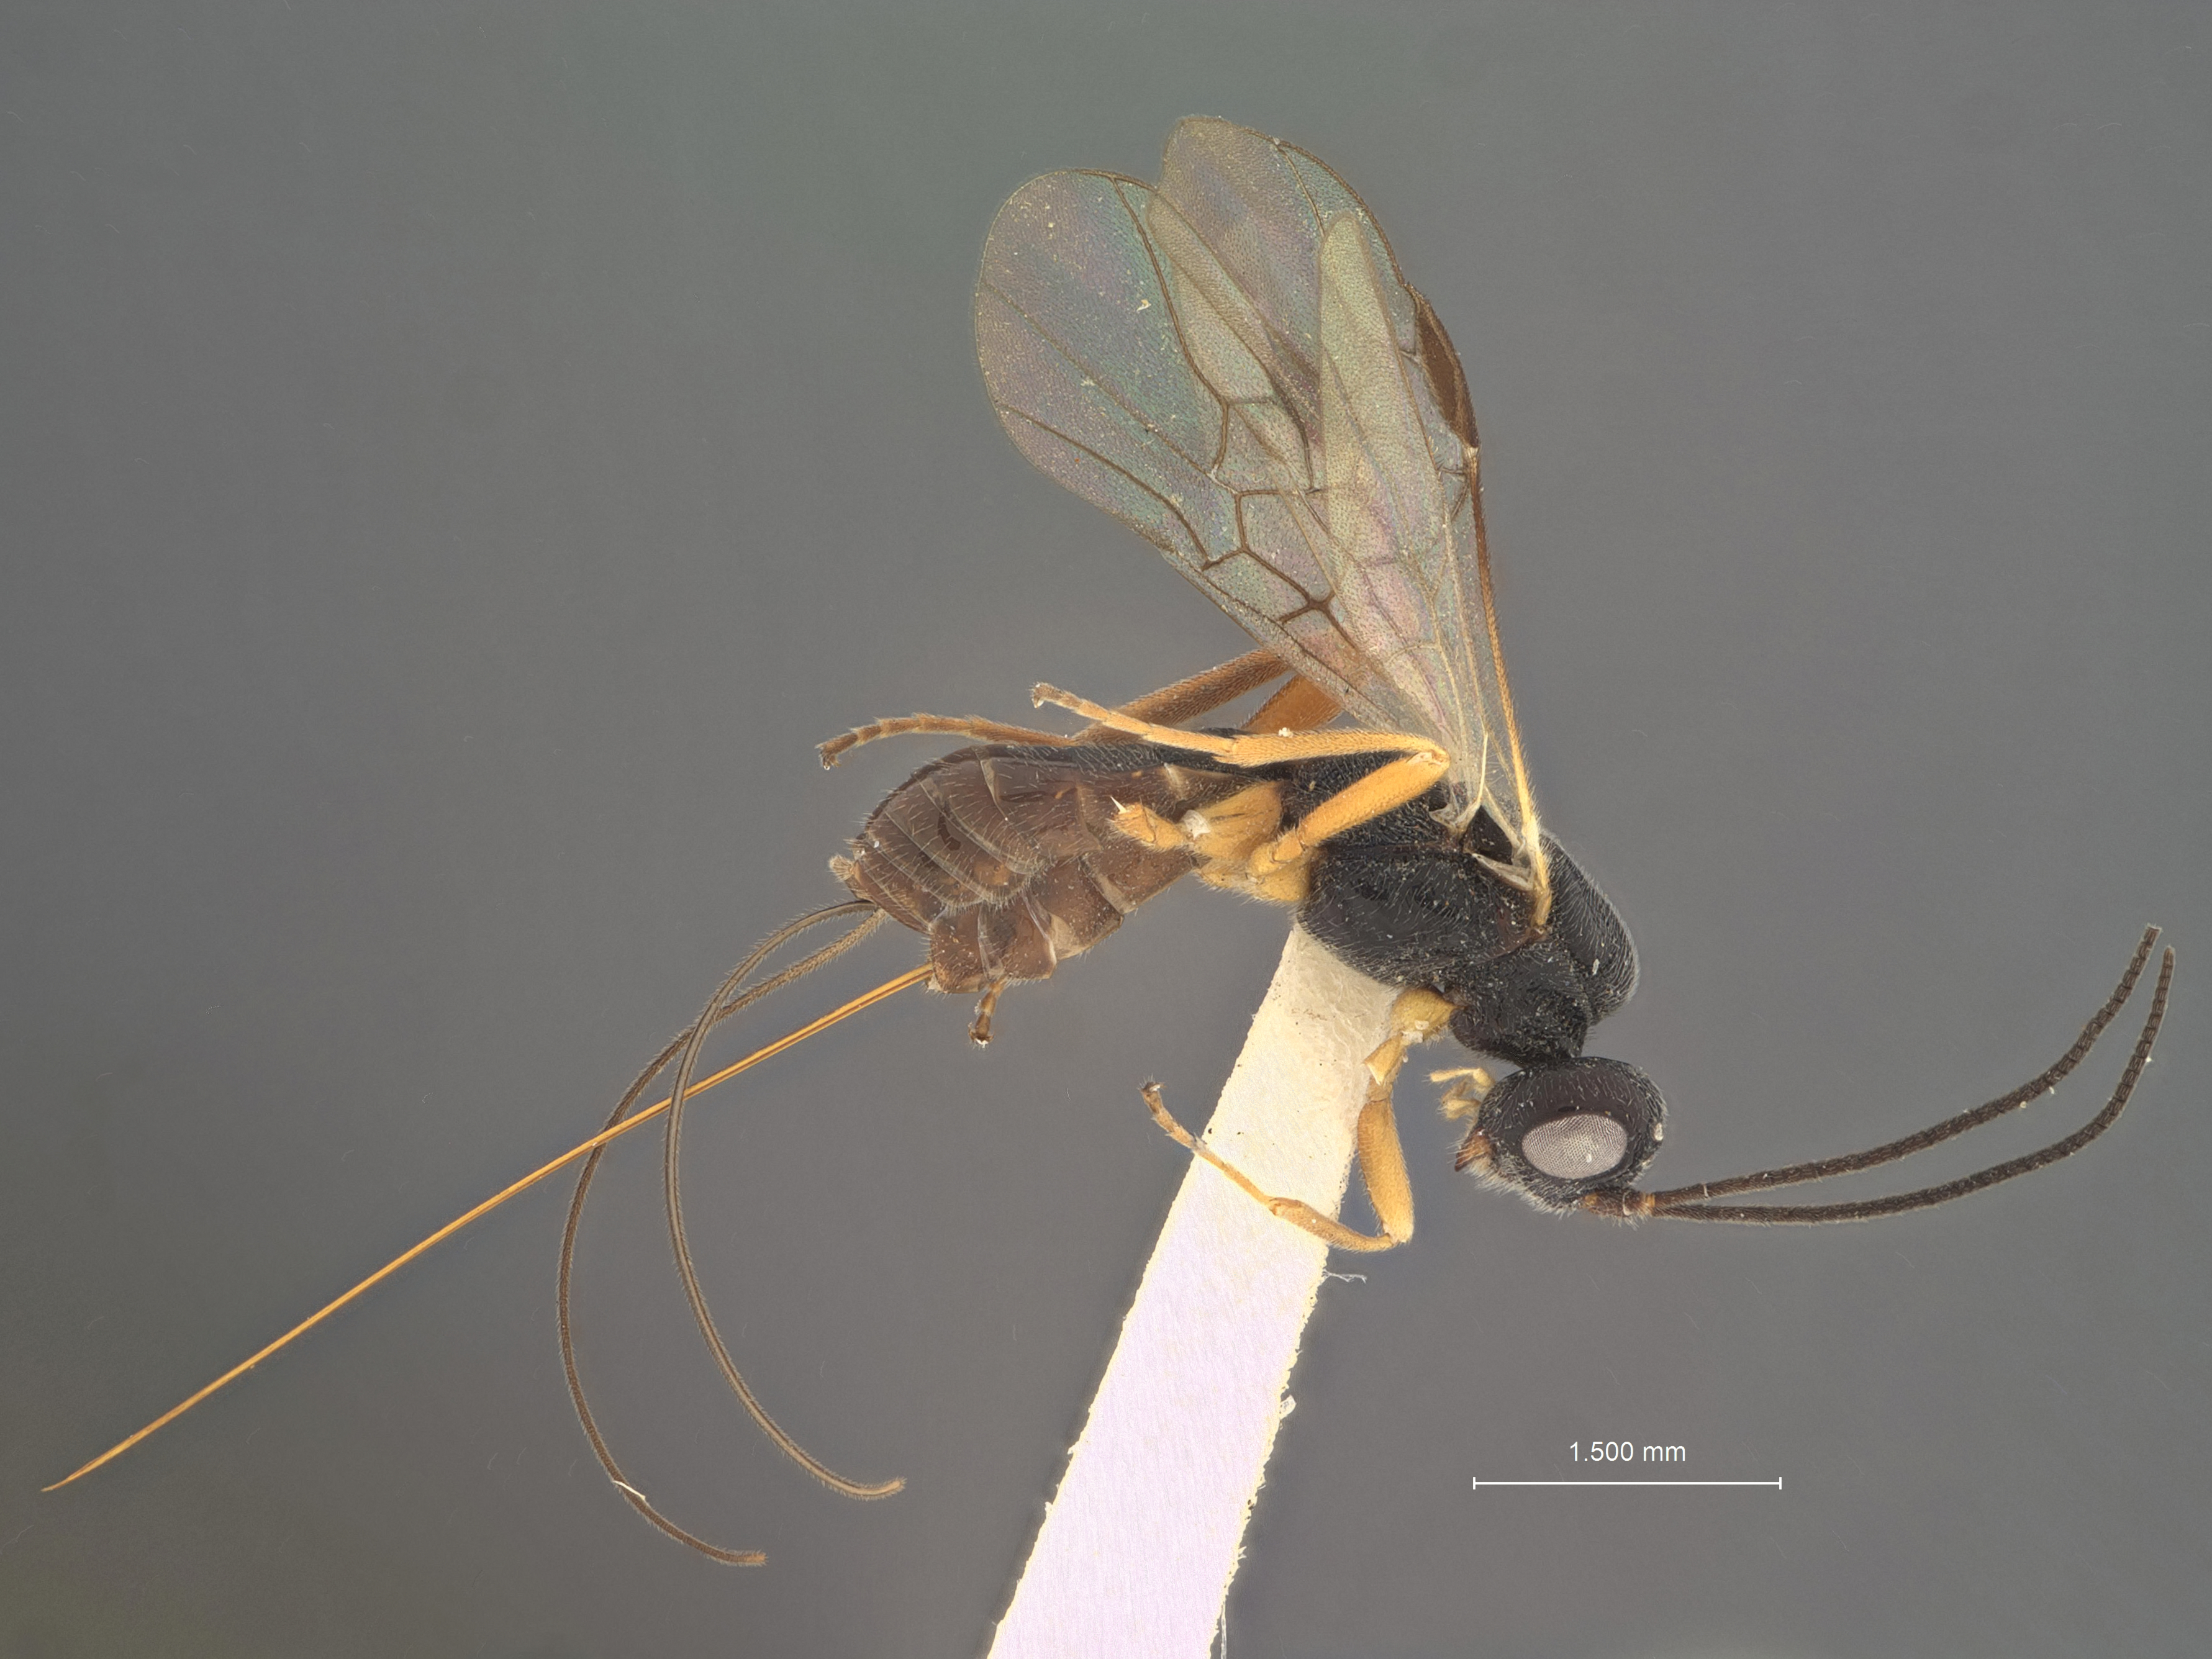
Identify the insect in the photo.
Eubadizon electum
